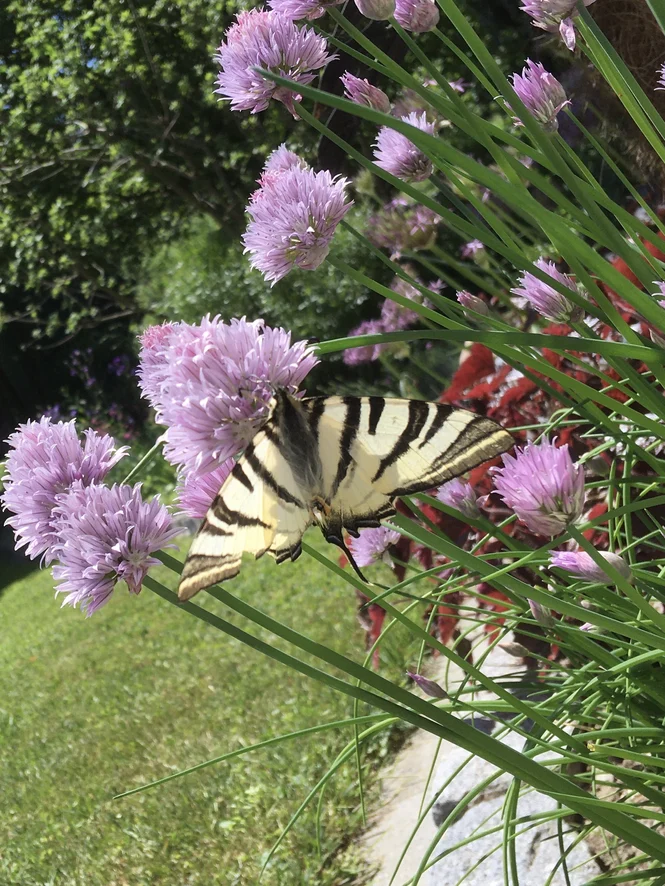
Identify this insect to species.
Iphiclides podalirius
